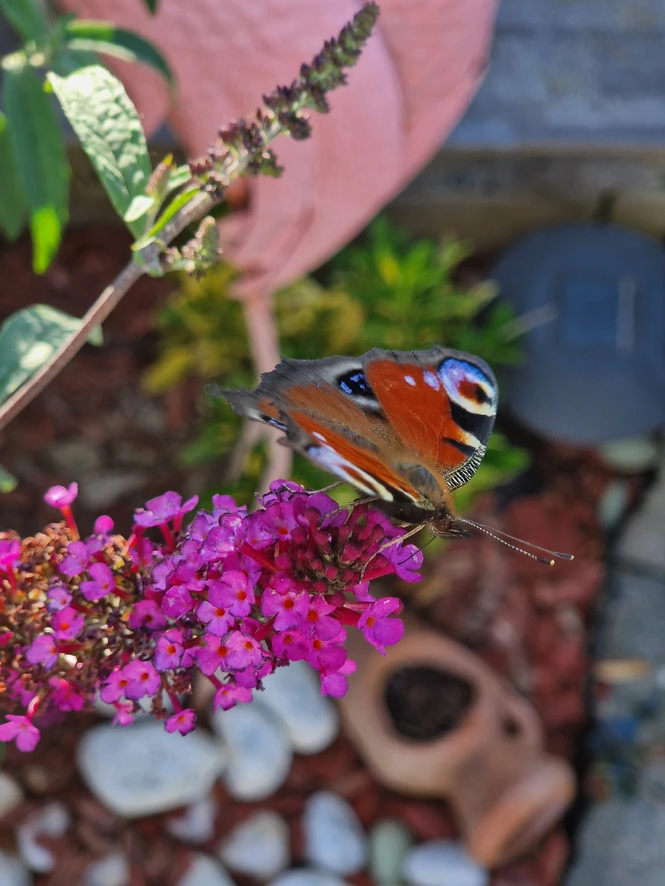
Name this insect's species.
Aglais io
